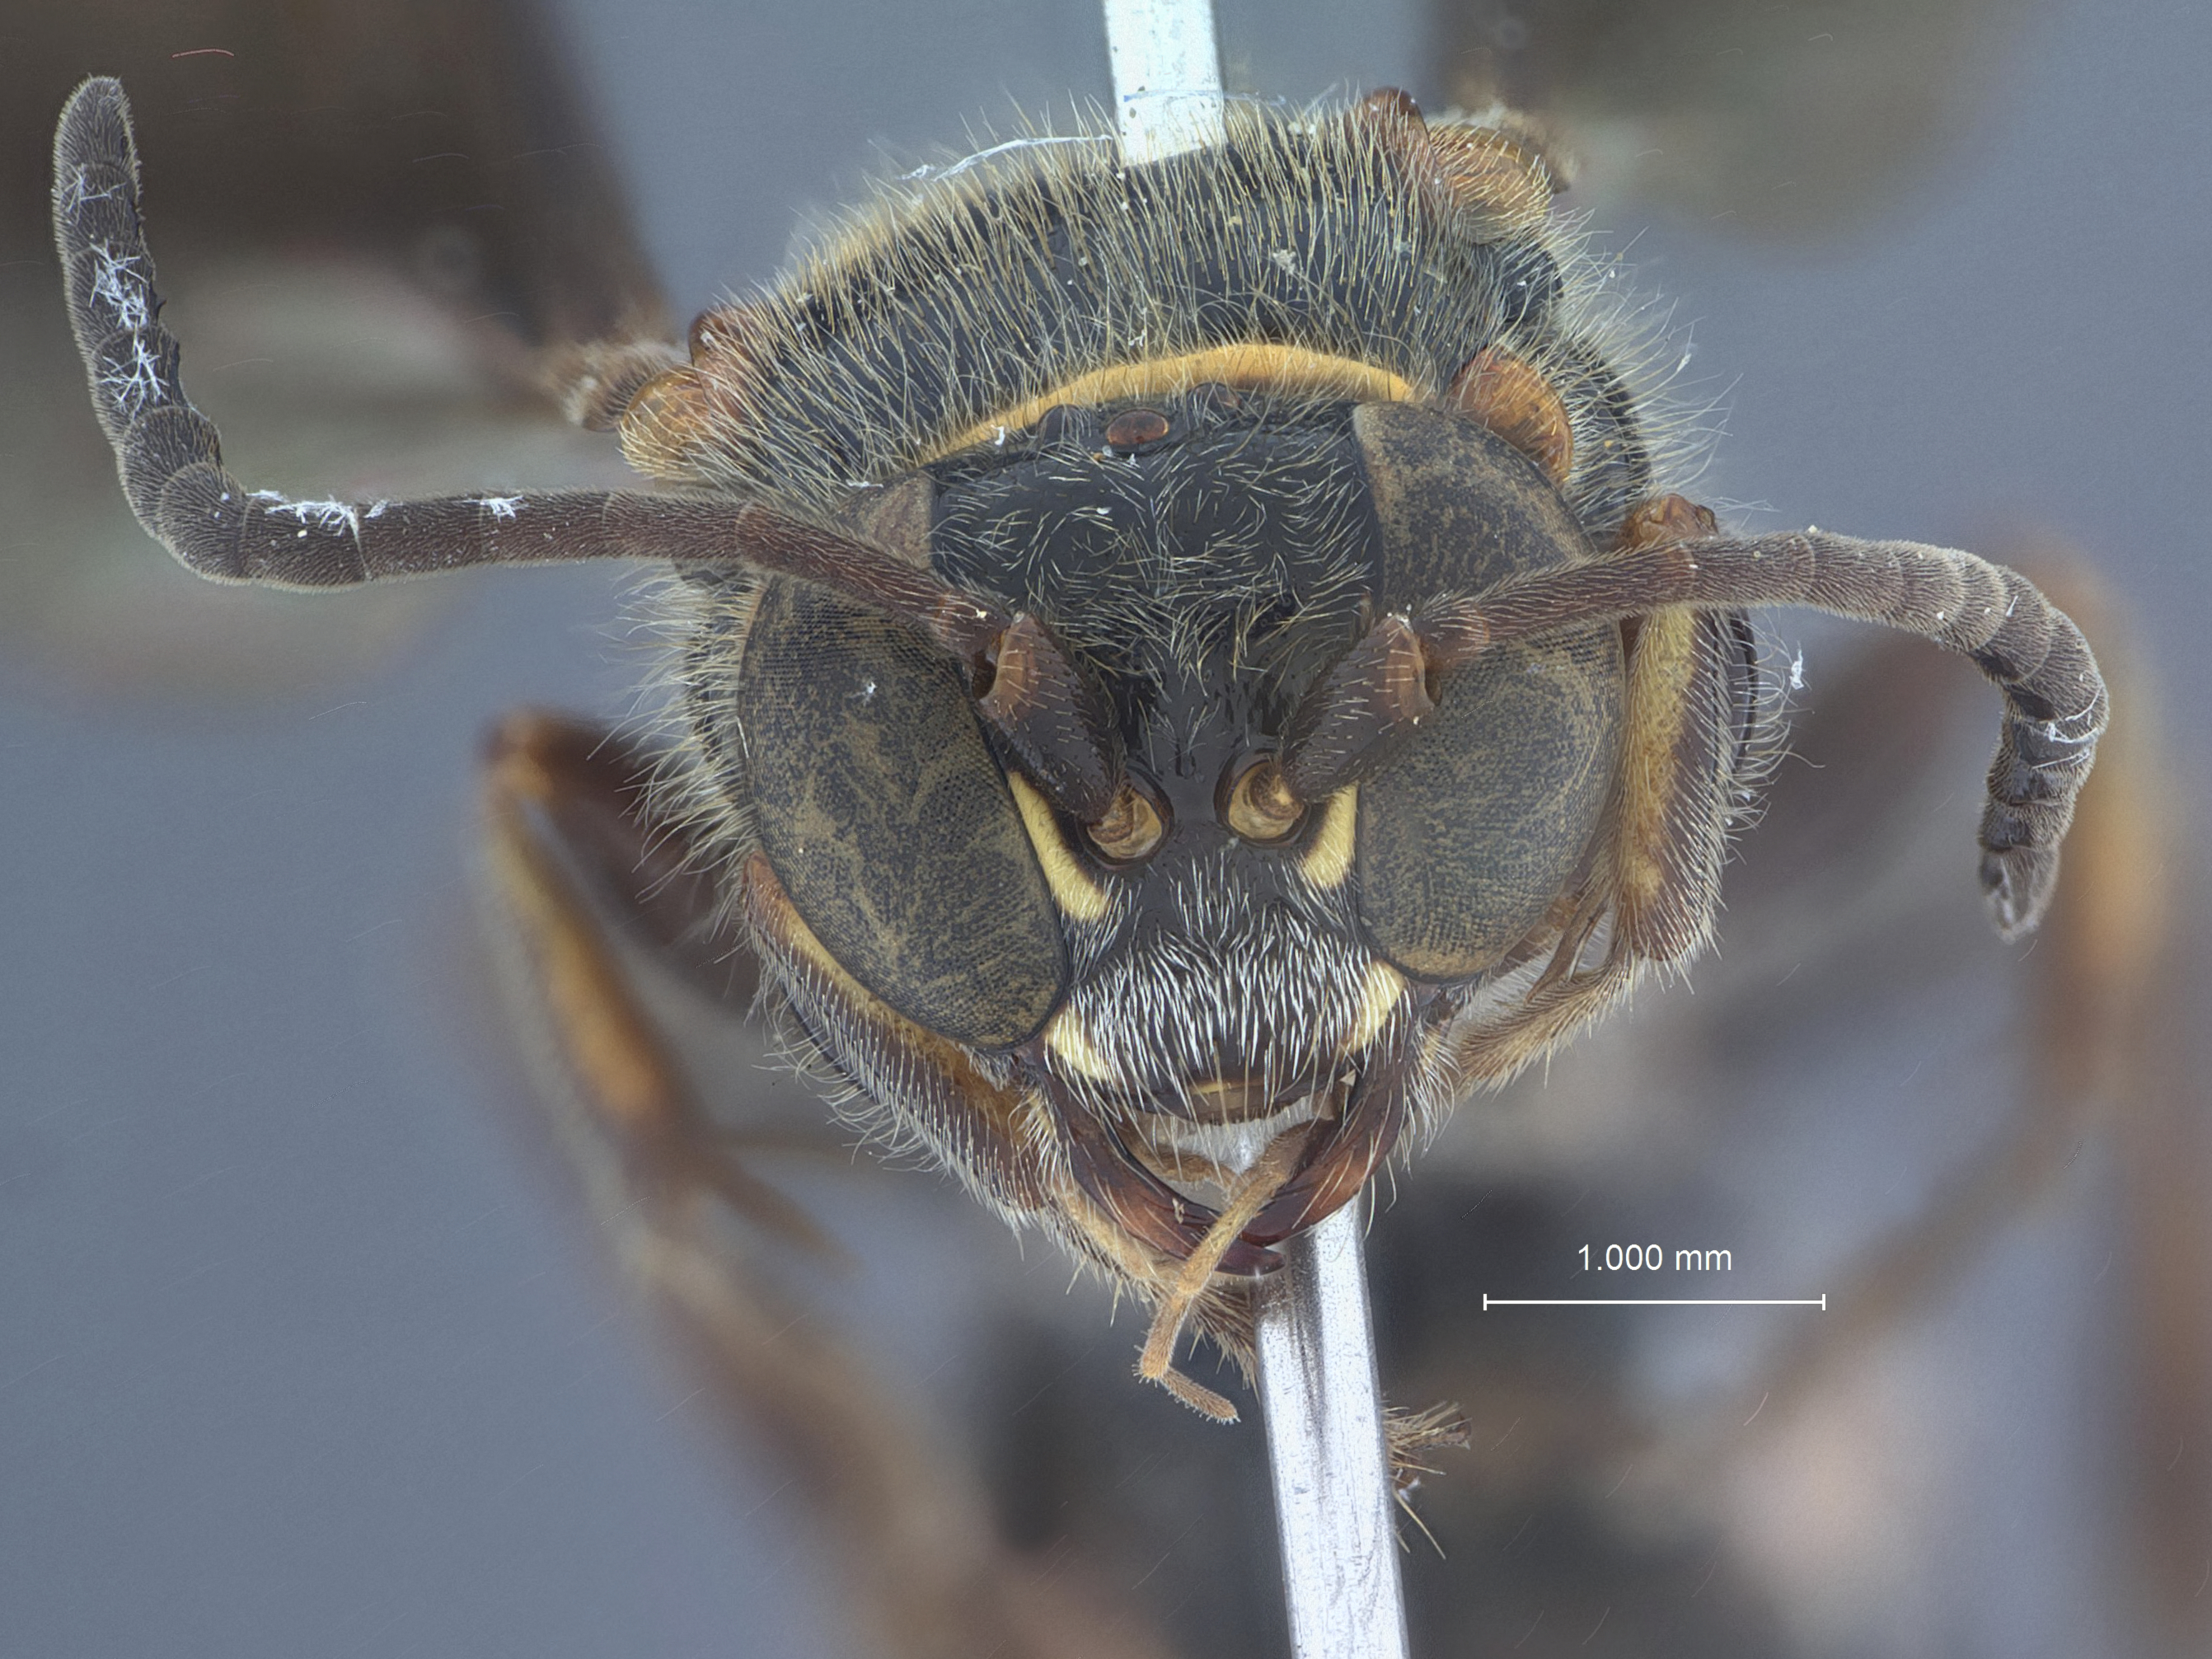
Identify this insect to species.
Gorytes taiwanus
